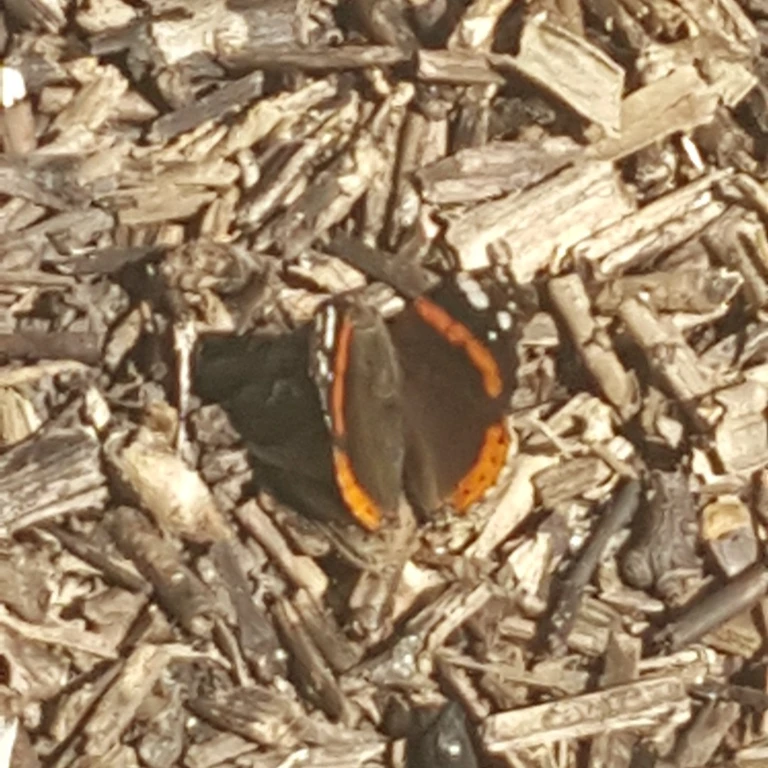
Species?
Vanessa atalanta
